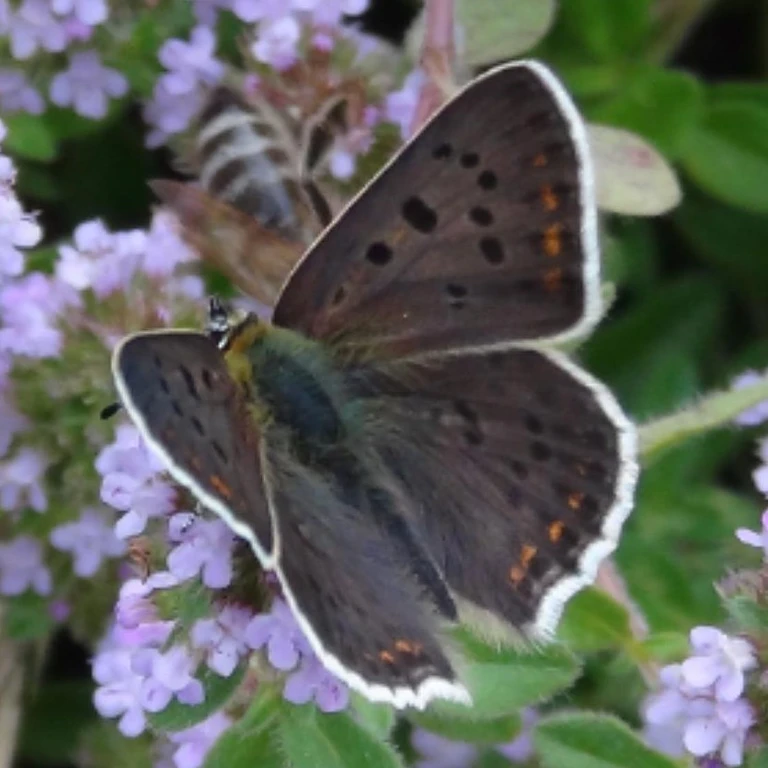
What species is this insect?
Lycaena tityrus (also Loweia tityrus)
